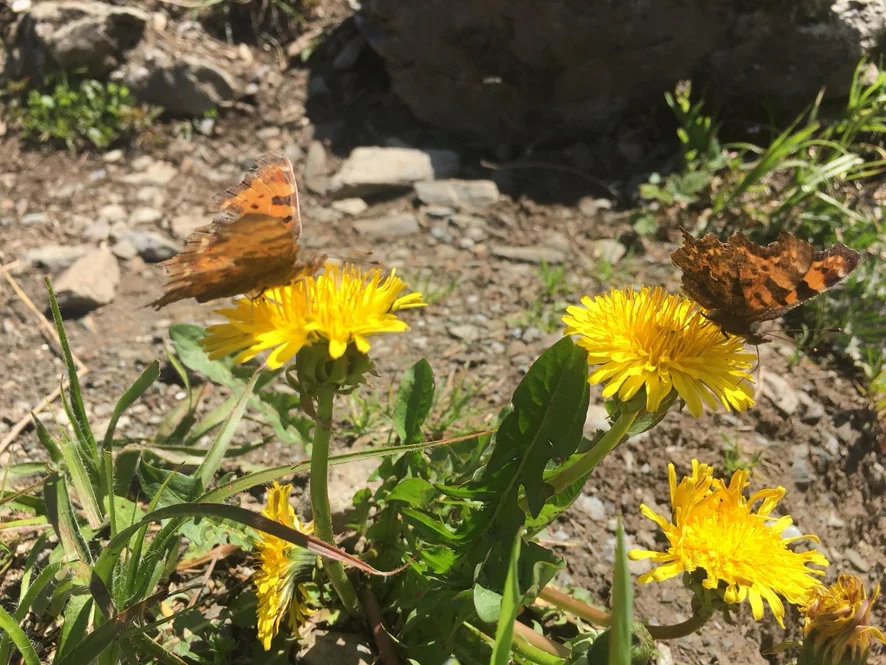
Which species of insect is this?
Polygonia c-album
